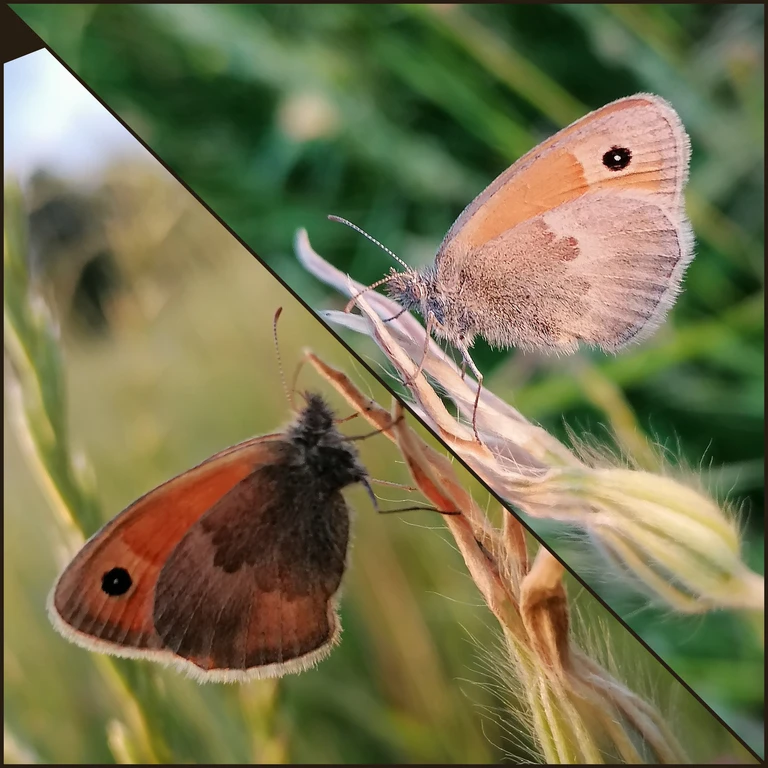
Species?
Coenonympha pamphilus
